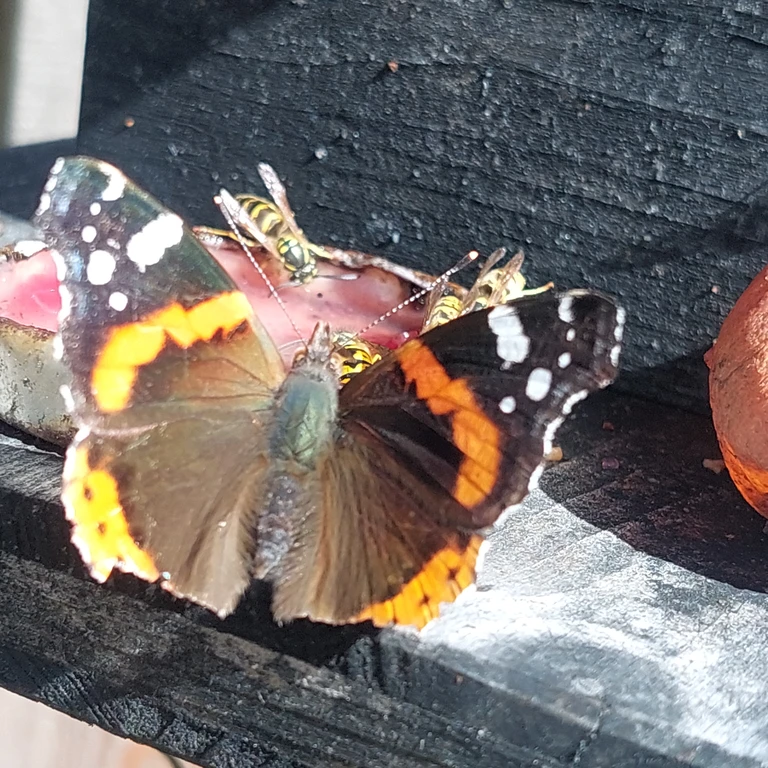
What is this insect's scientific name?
Vanessa atalanta
